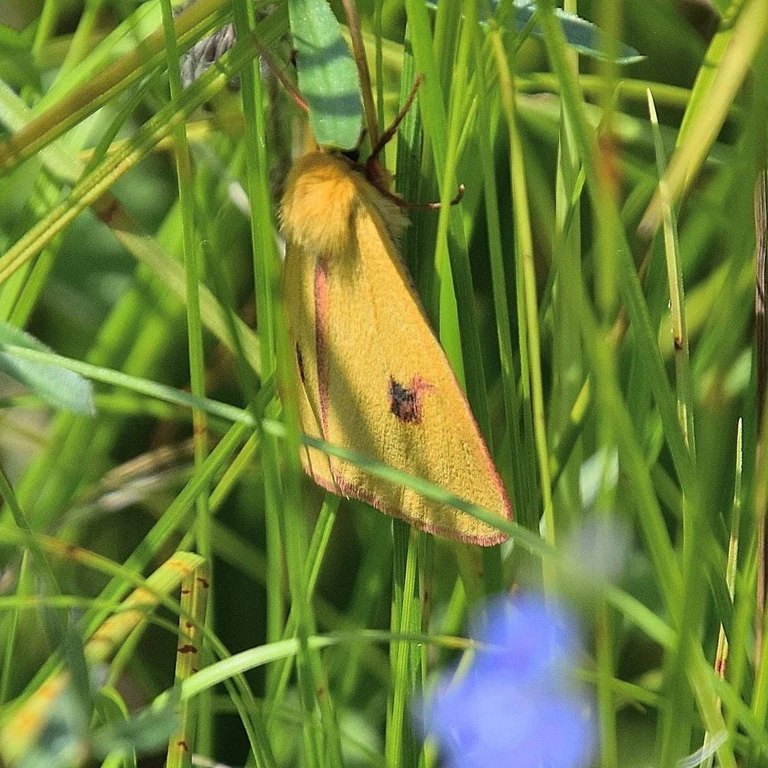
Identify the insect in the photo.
Diacrisia sannio
